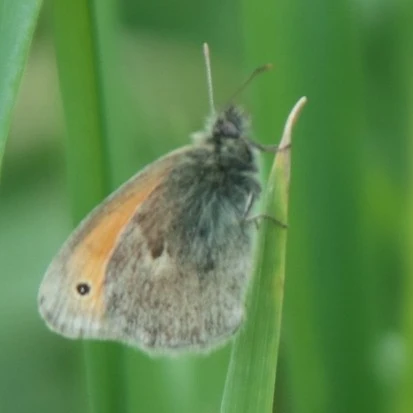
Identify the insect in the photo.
Coenonympha pamphilus
